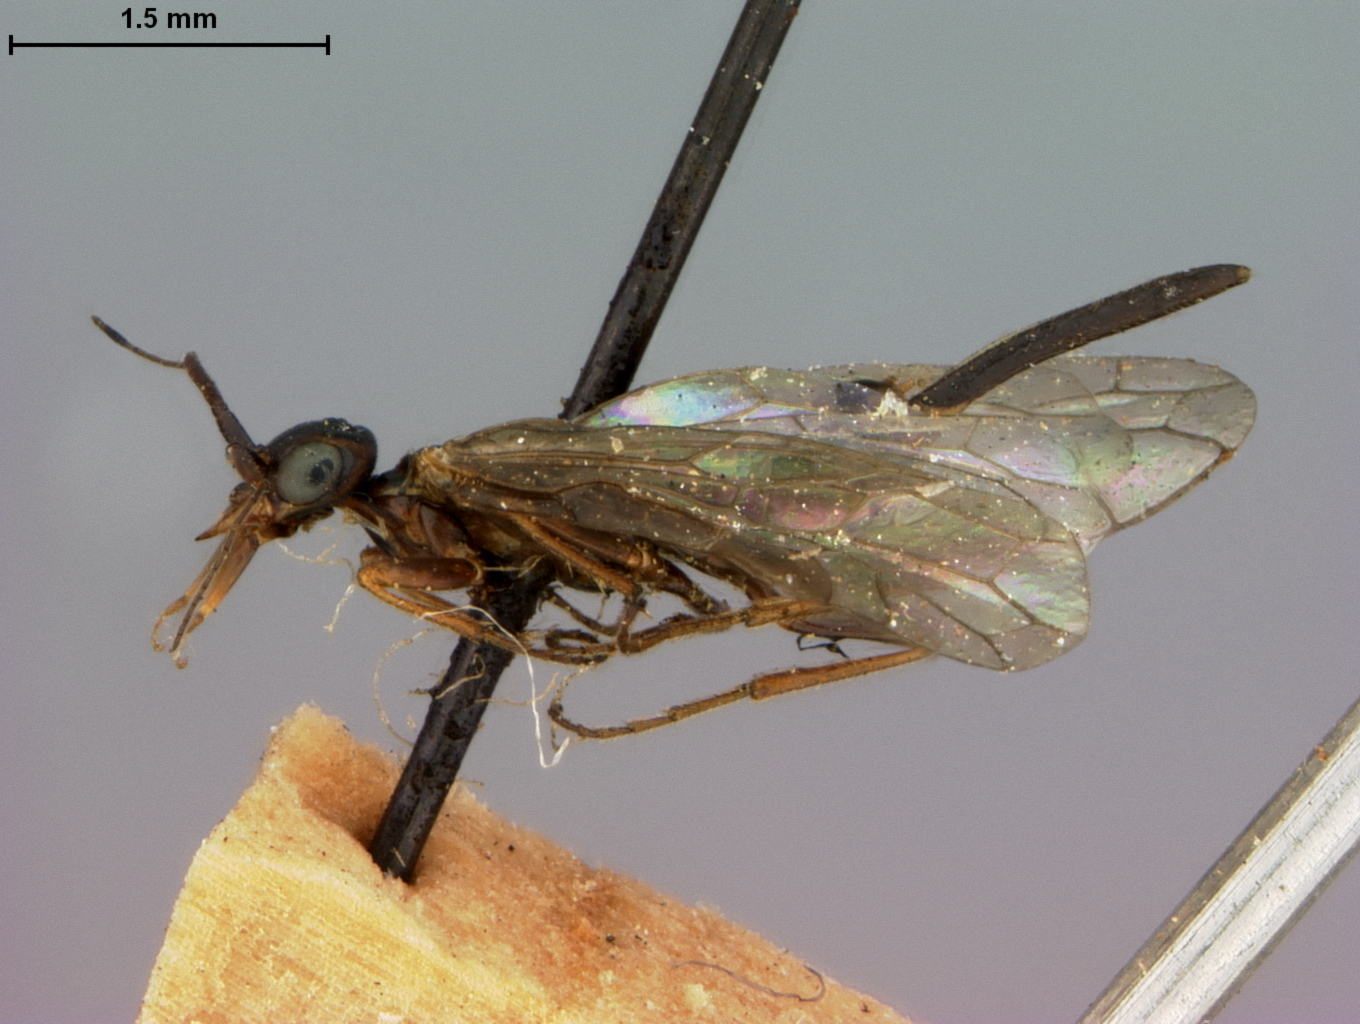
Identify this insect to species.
Xyela alni
